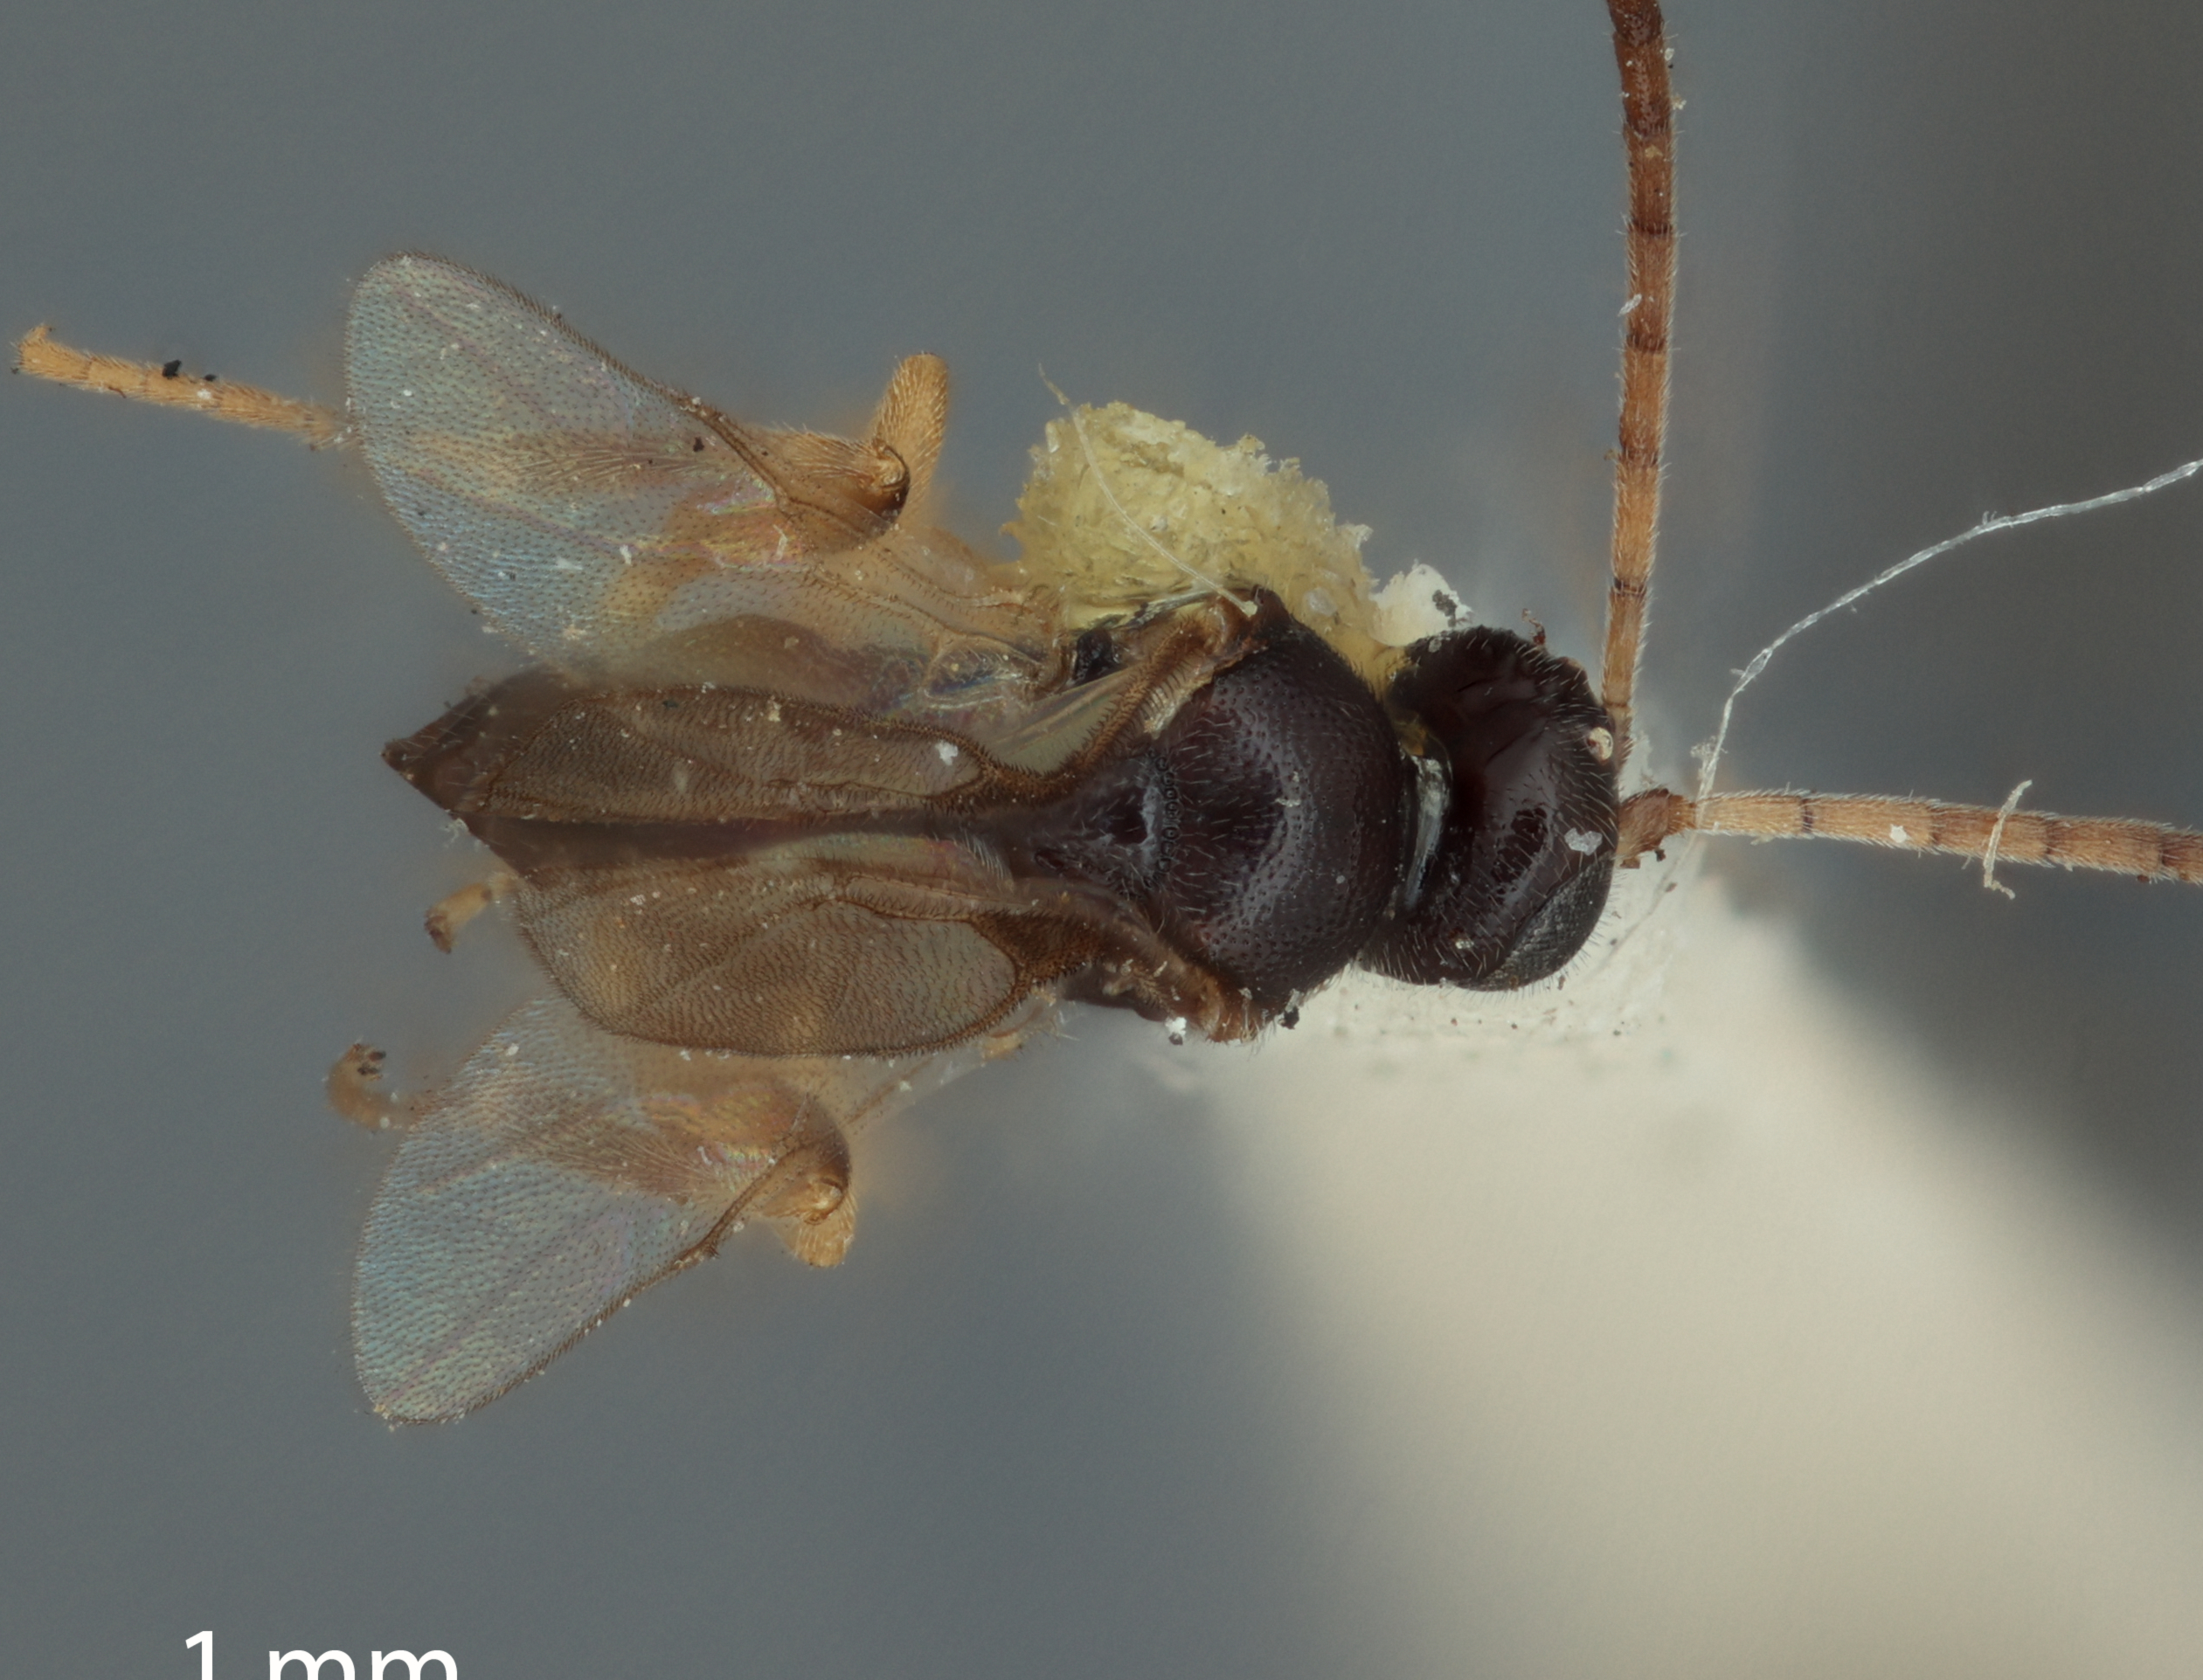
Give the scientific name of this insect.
Apanteles compressus
